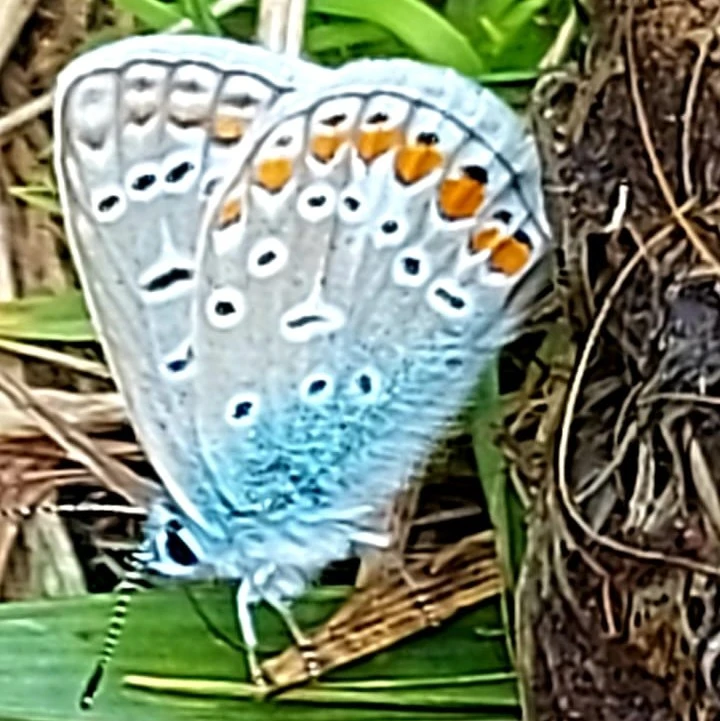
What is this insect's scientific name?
Polyommatus icarus
